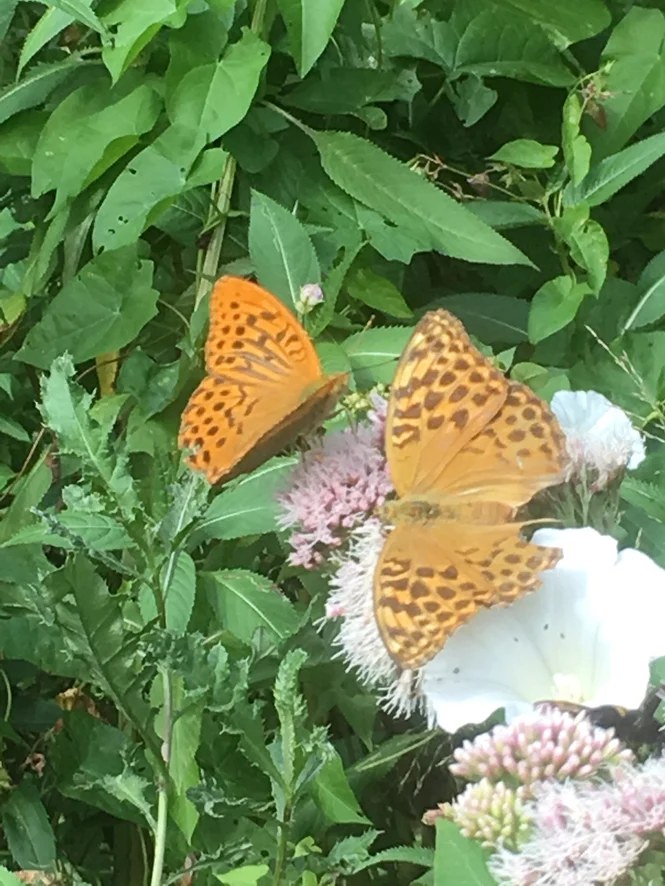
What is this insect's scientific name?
Argynnis paphia
